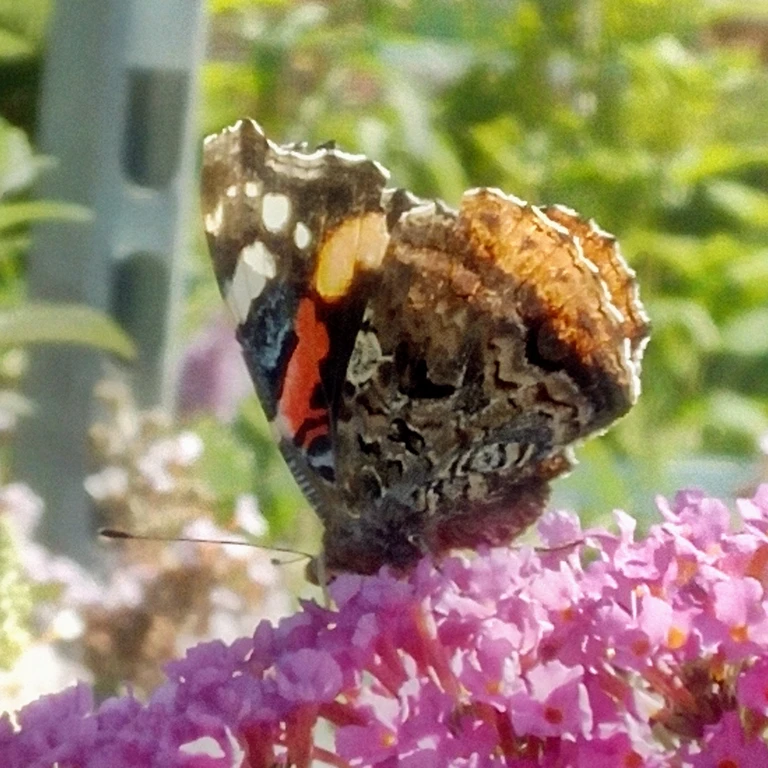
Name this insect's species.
Vanessa atalanta
